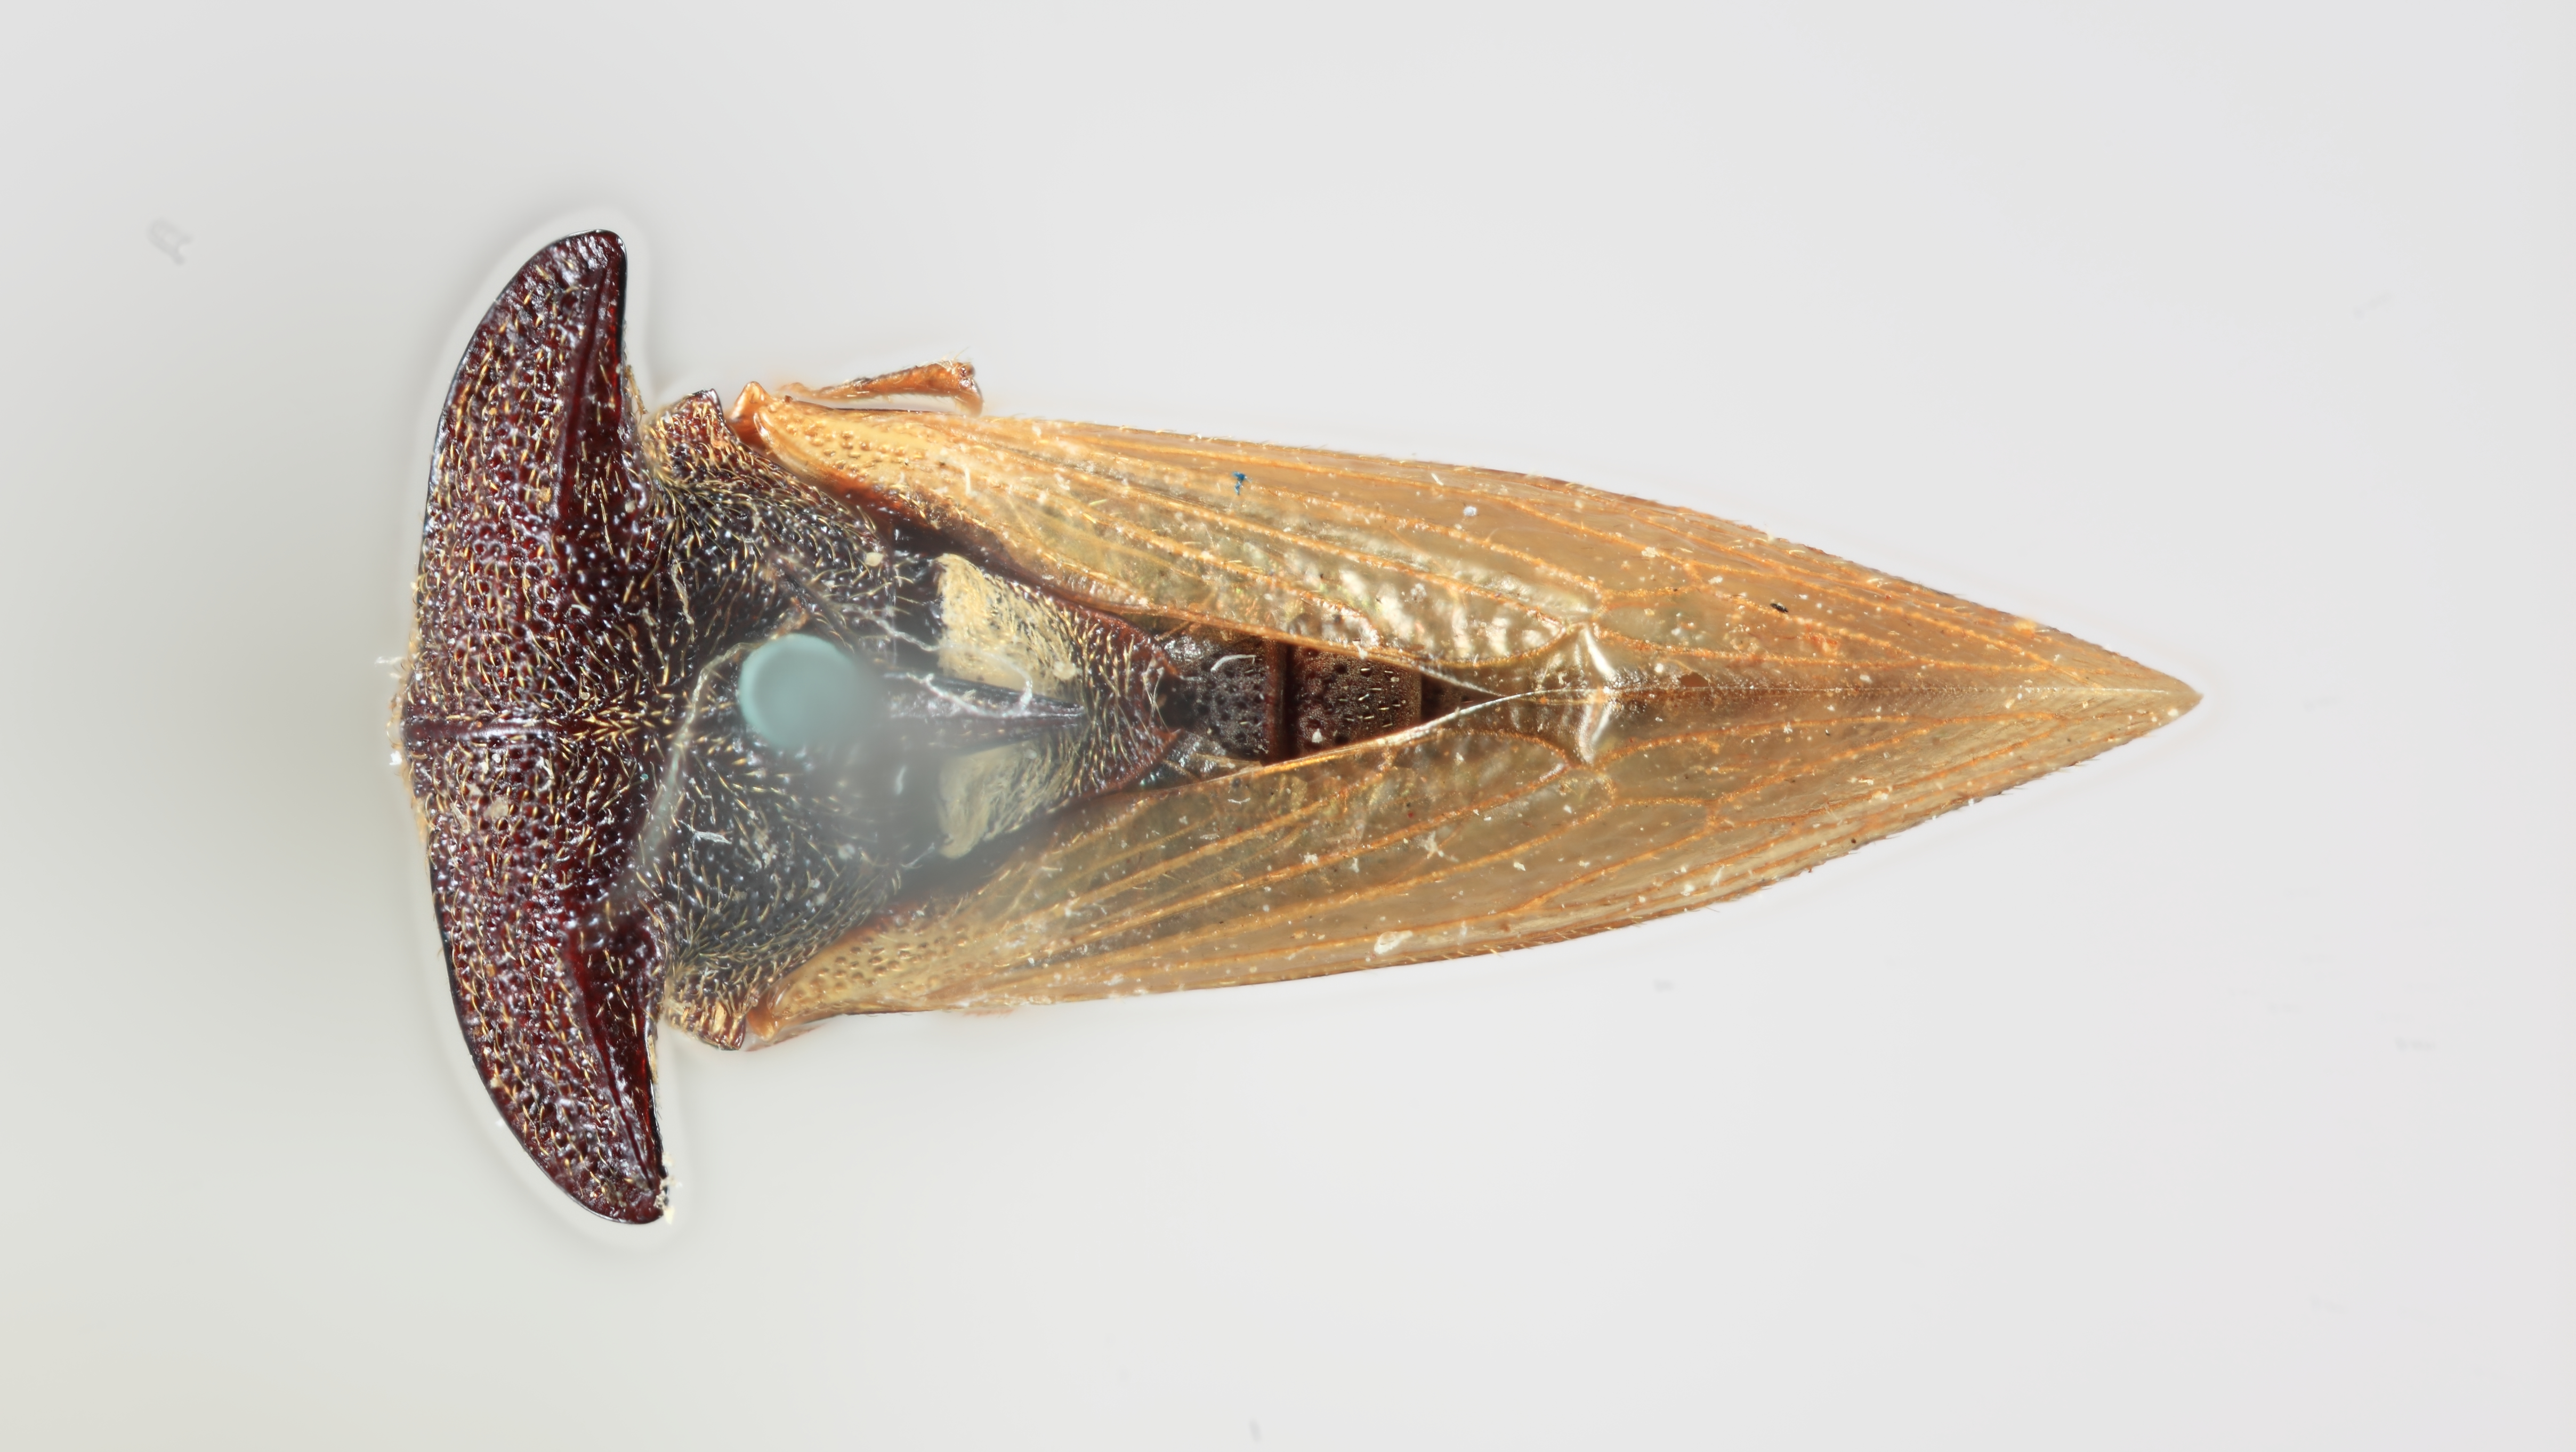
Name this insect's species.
Nilautama minutispina
